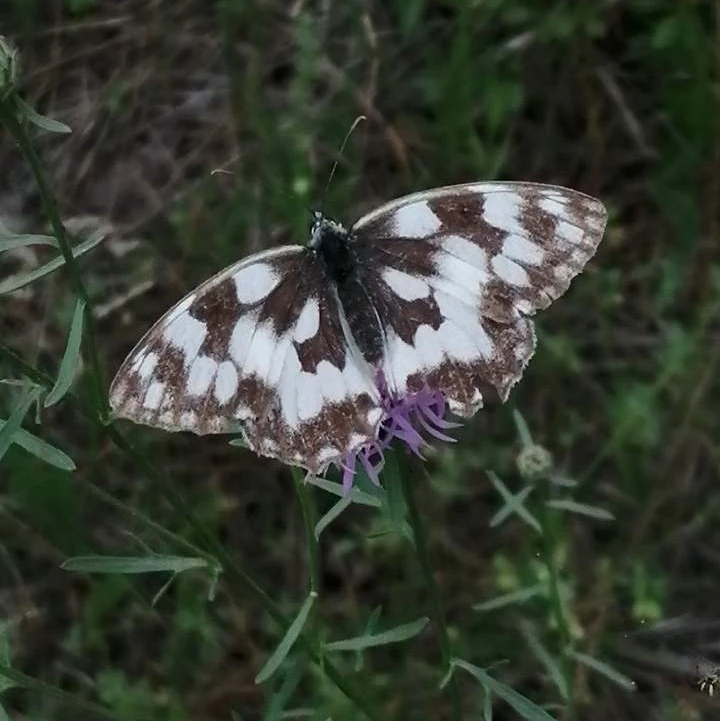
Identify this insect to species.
Melanargia galathea
